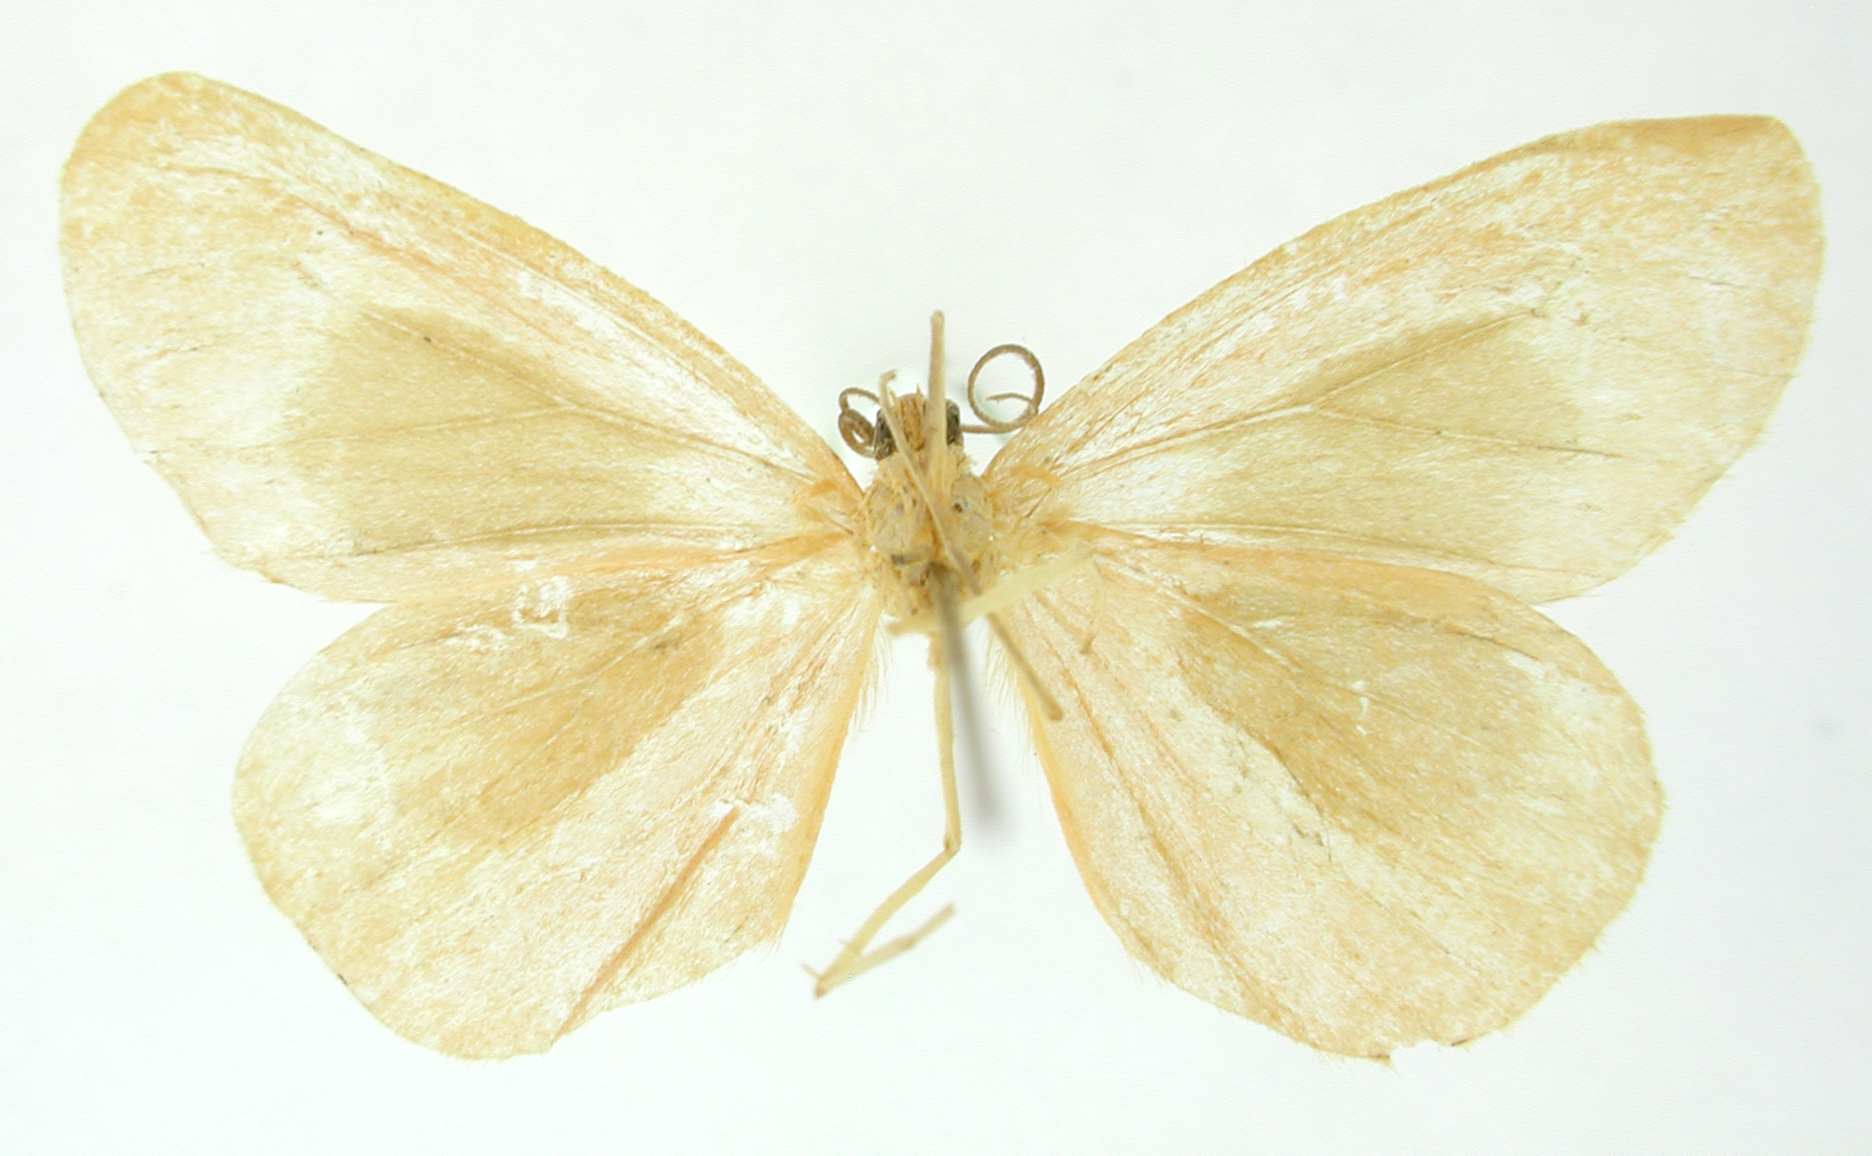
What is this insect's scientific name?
Leptidule antithesis
